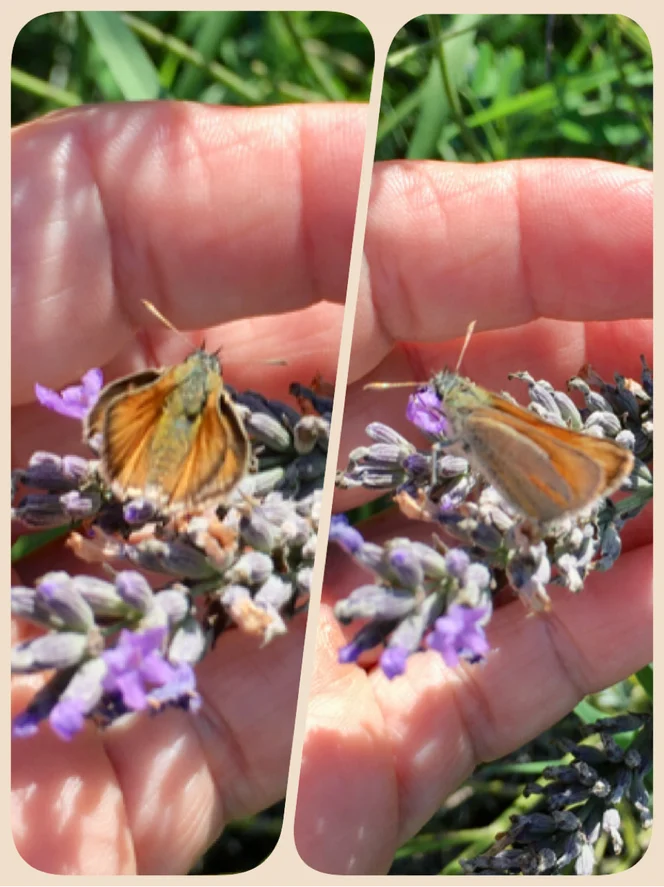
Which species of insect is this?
Thymelicus sylvestris
